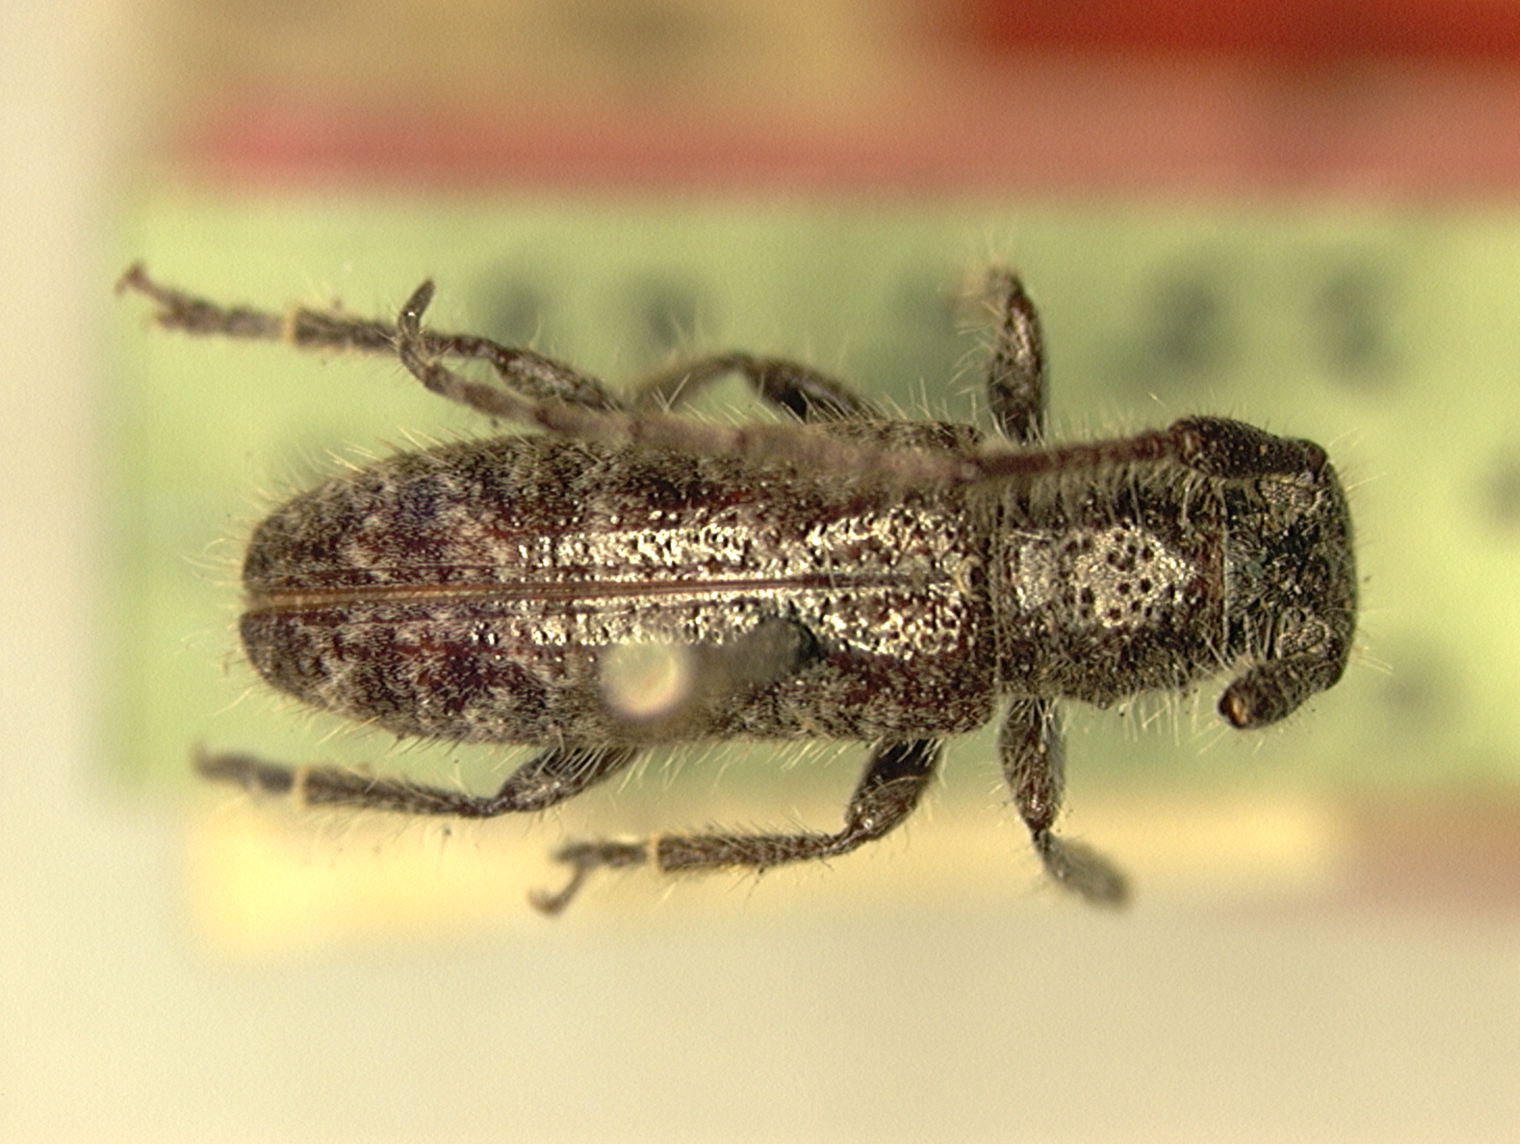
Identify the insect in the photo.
Eupogonius subtessellatus
